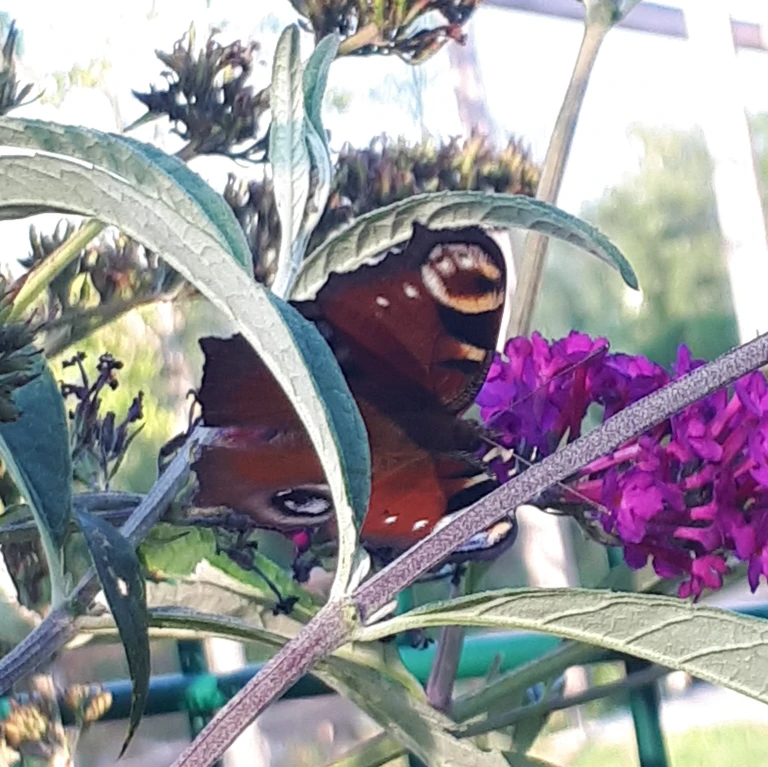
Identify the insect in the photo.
Aglais io
